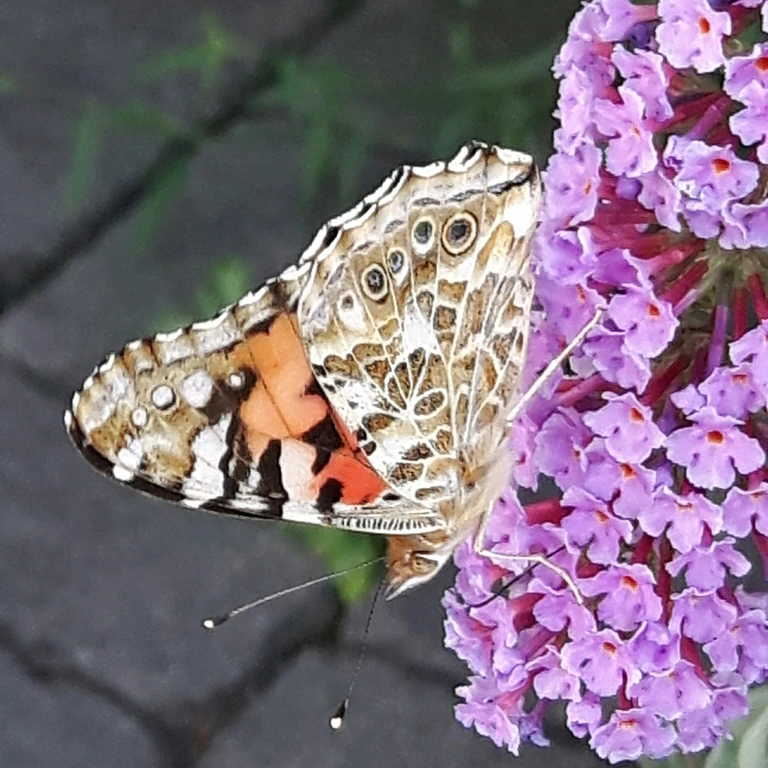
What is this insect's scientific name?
Vanessa cardui
